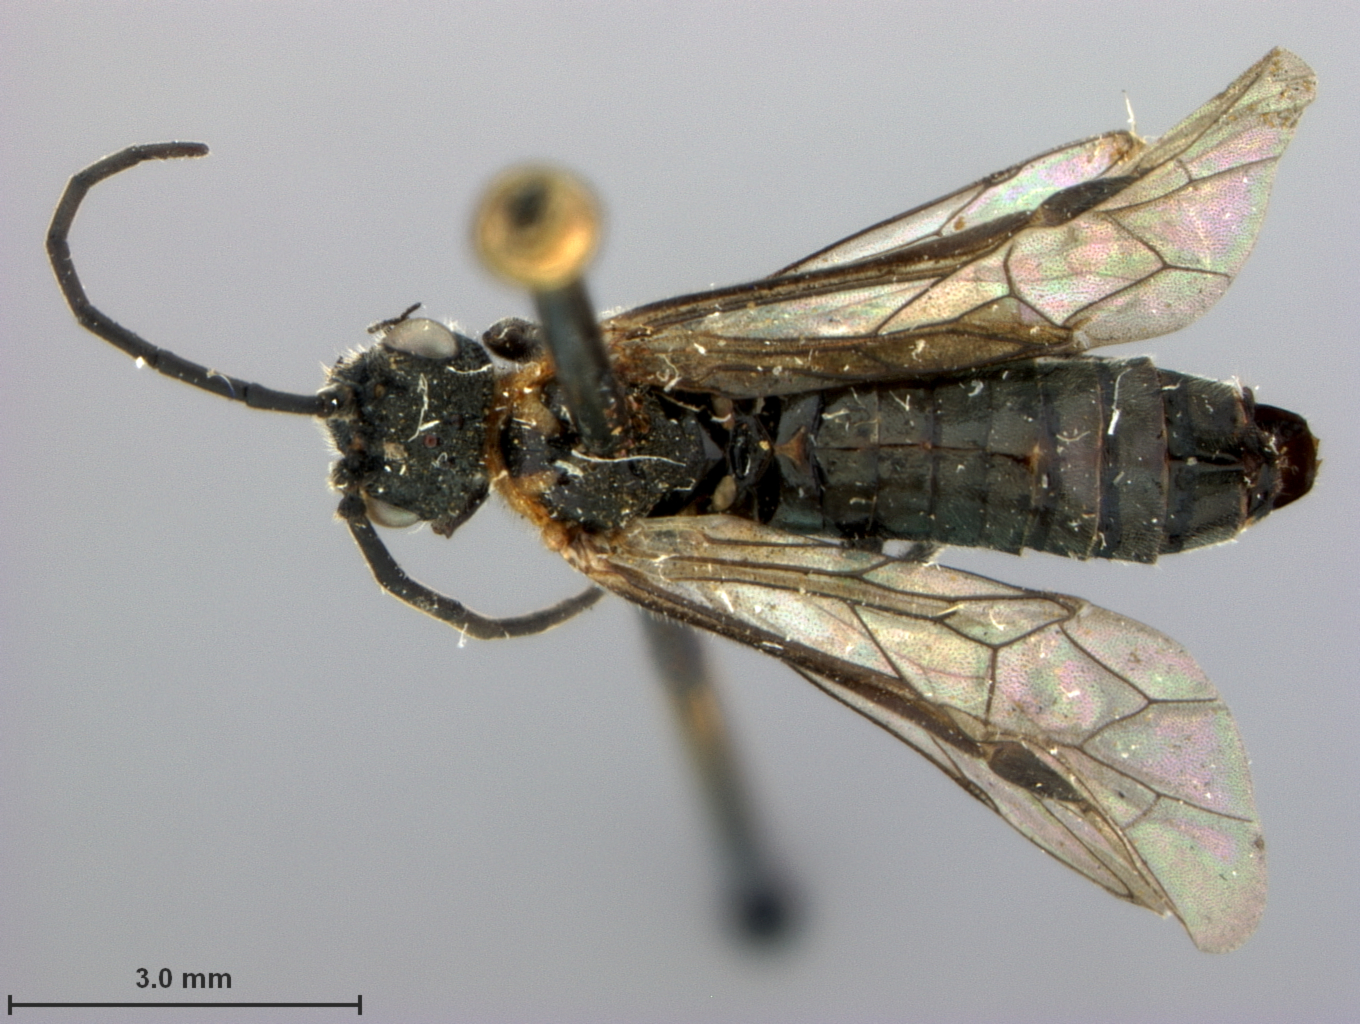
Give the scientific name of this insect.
Dolerus shanghaiensis
